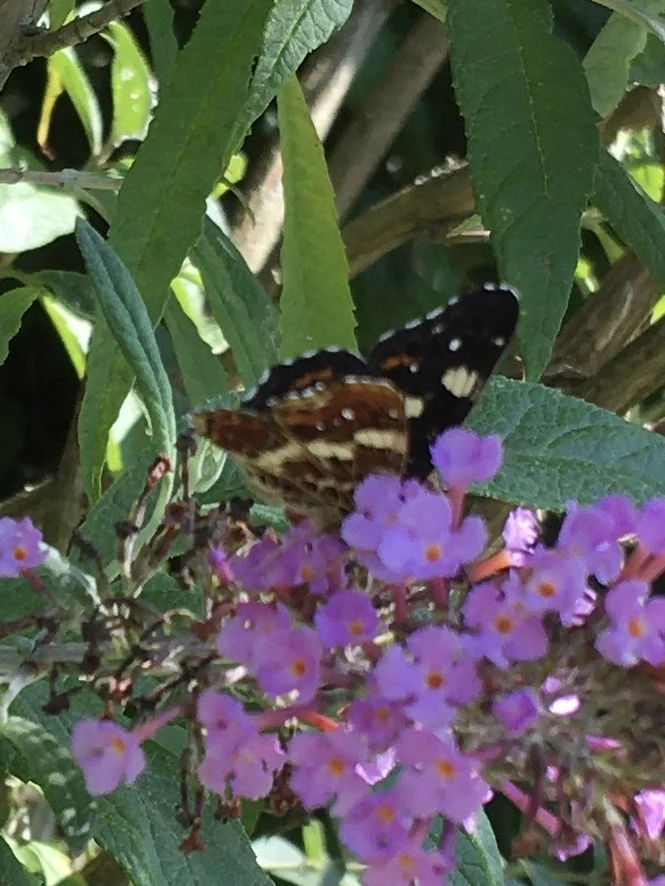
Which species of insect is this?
Araschnia levana
